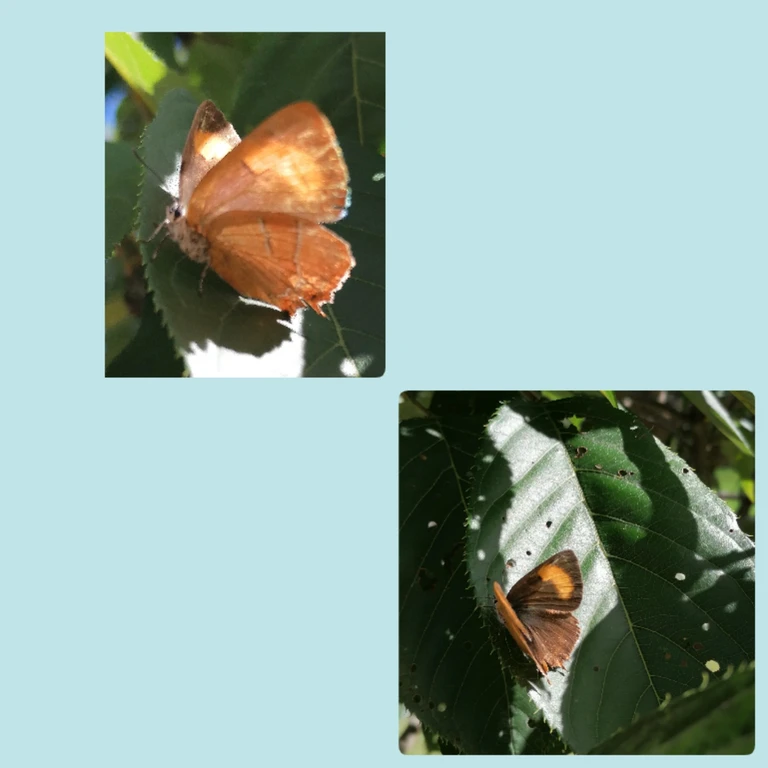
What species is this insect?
Thecla betulae
